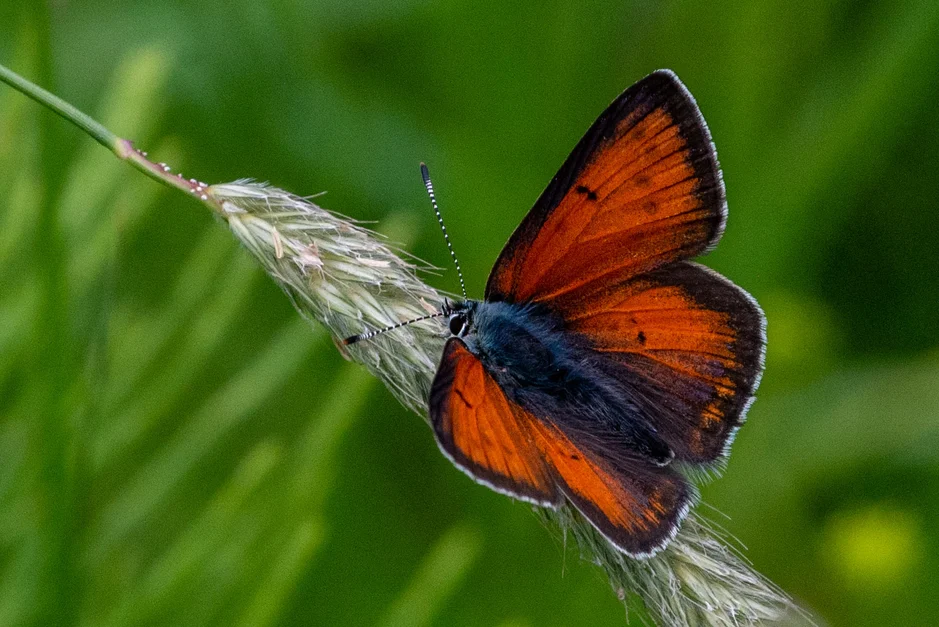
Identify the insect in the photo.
Lycaena hippothoe (also Palaeochrysophanus hippothoe)
